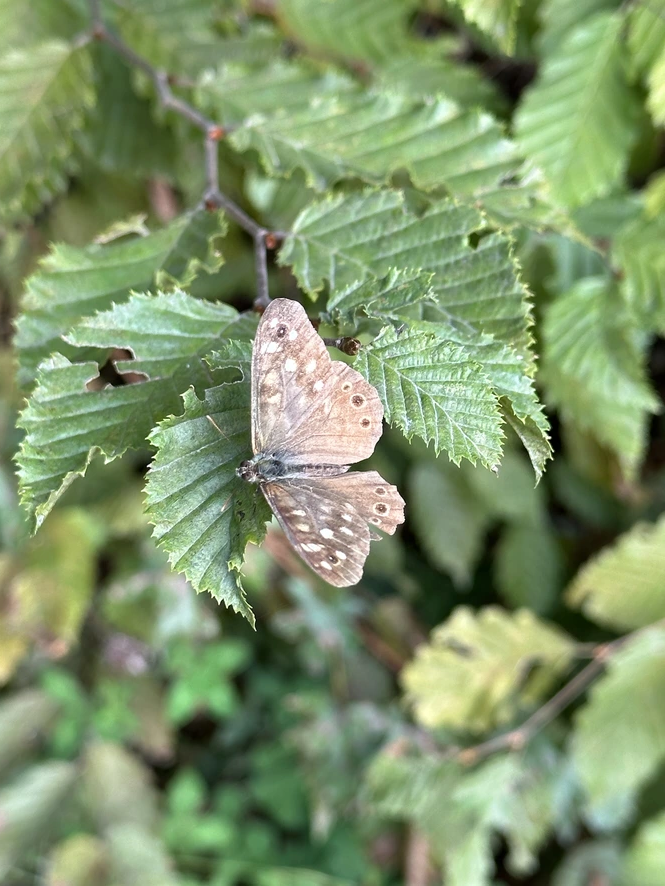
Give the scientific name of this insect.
Pararge aegeria
